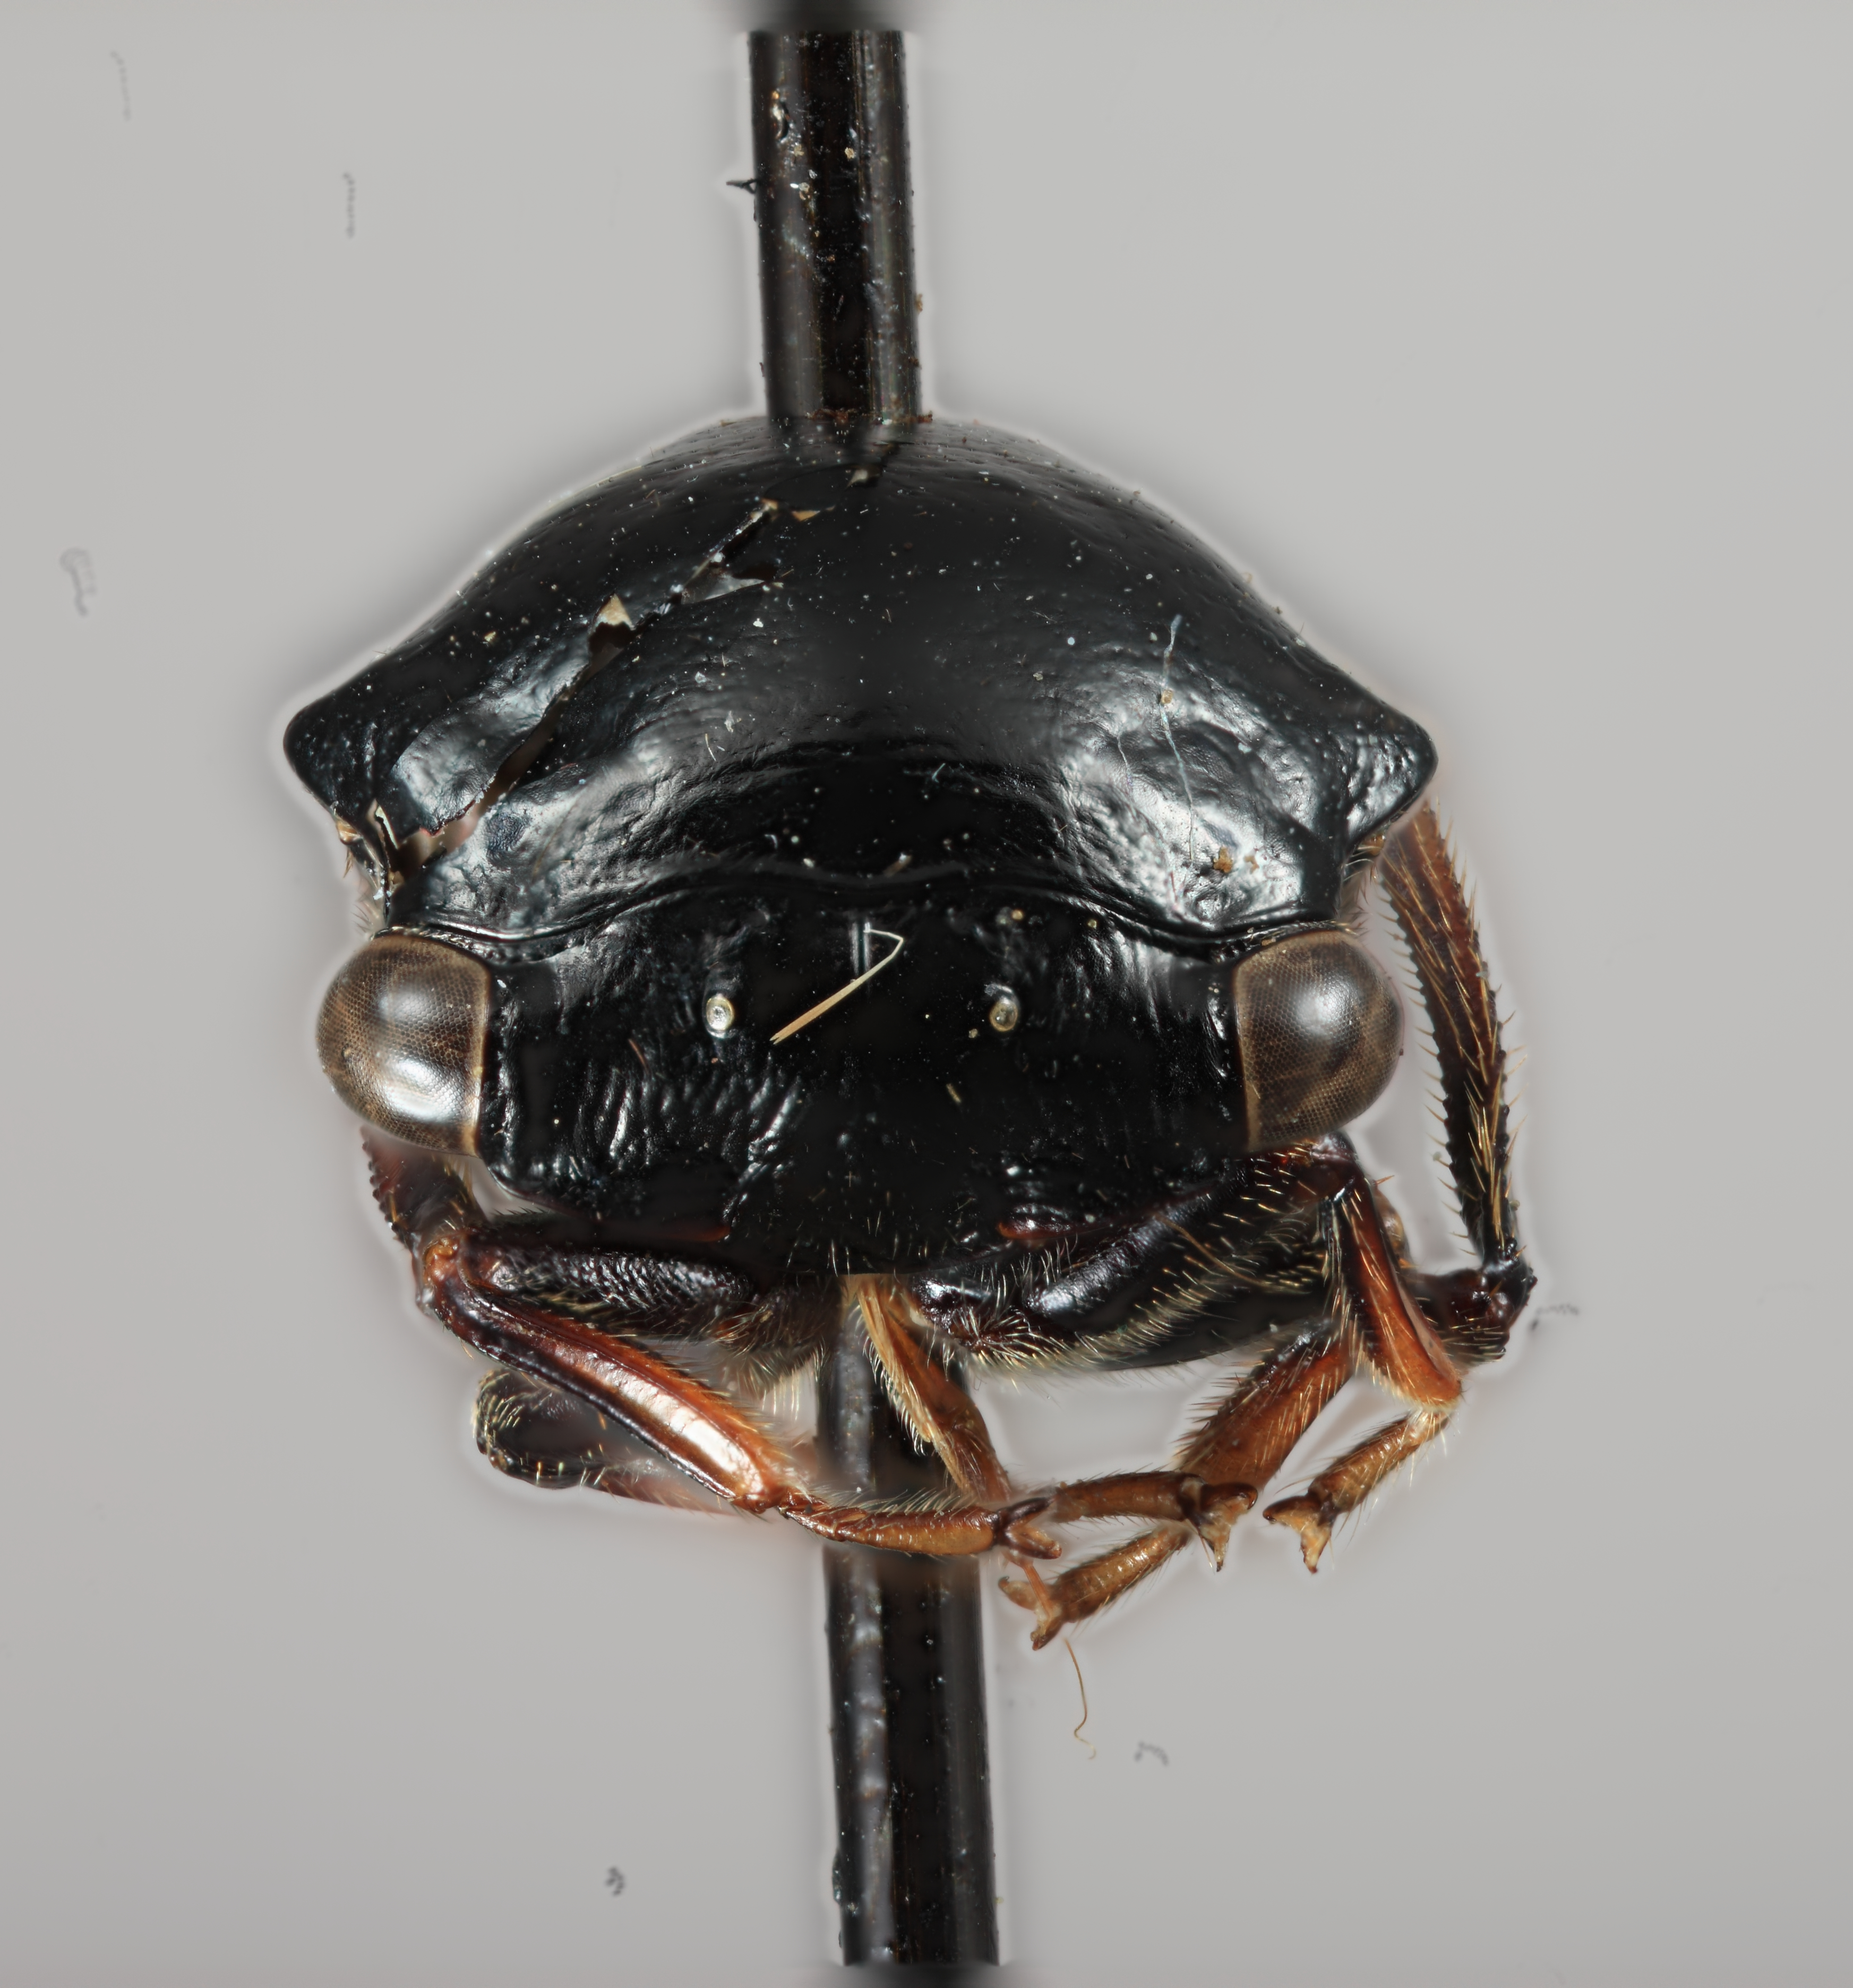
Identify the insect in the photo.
Cryptaspidia lustra
